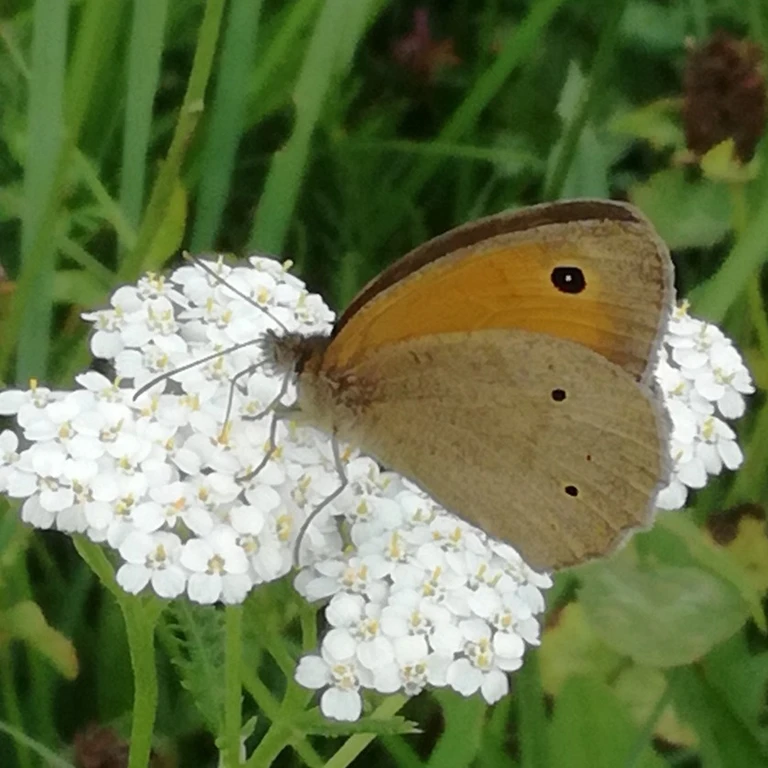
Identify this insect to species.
Maniola jurtina
